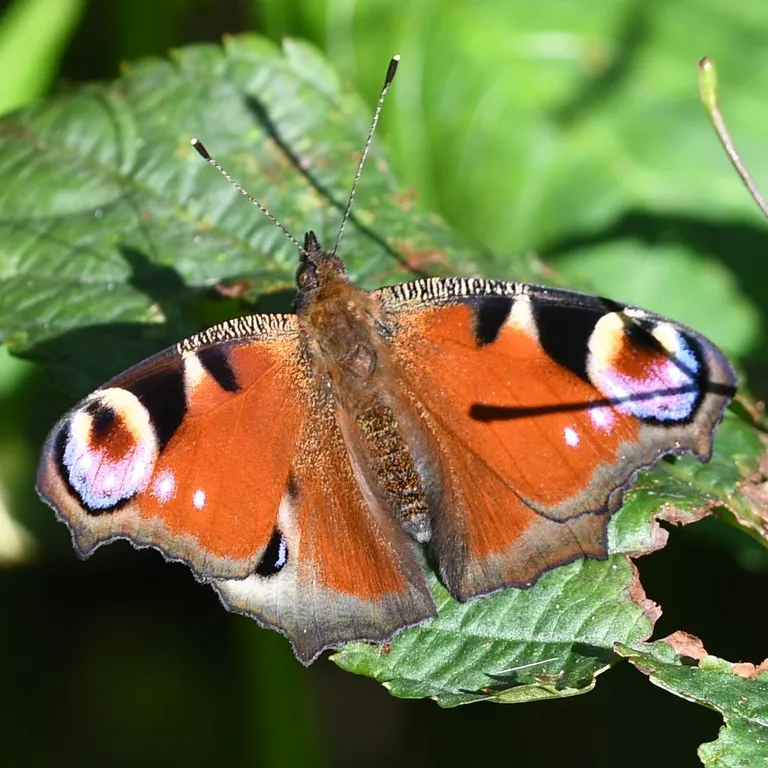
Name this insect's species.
Aglais io
